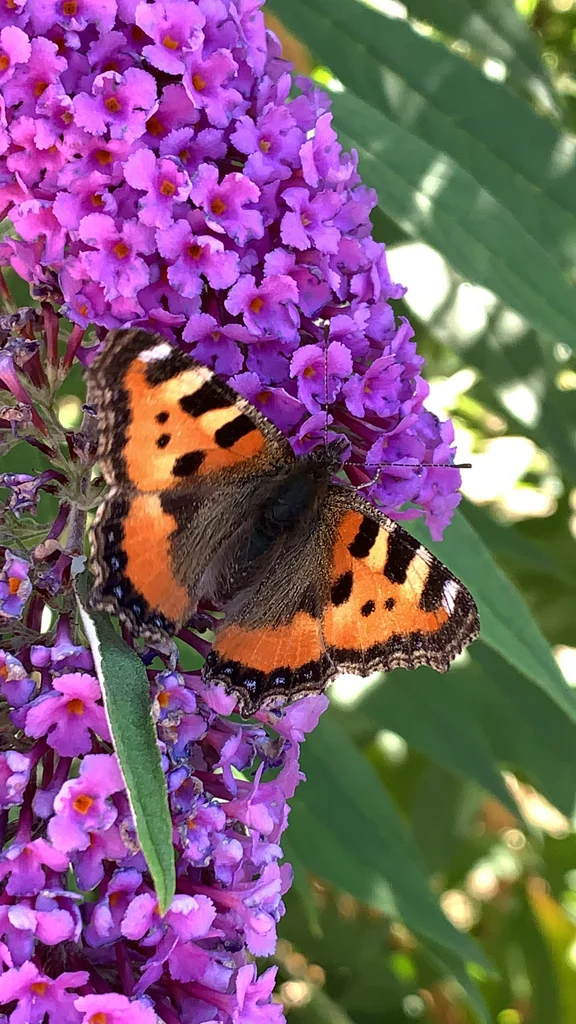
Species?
Aglais urticae
